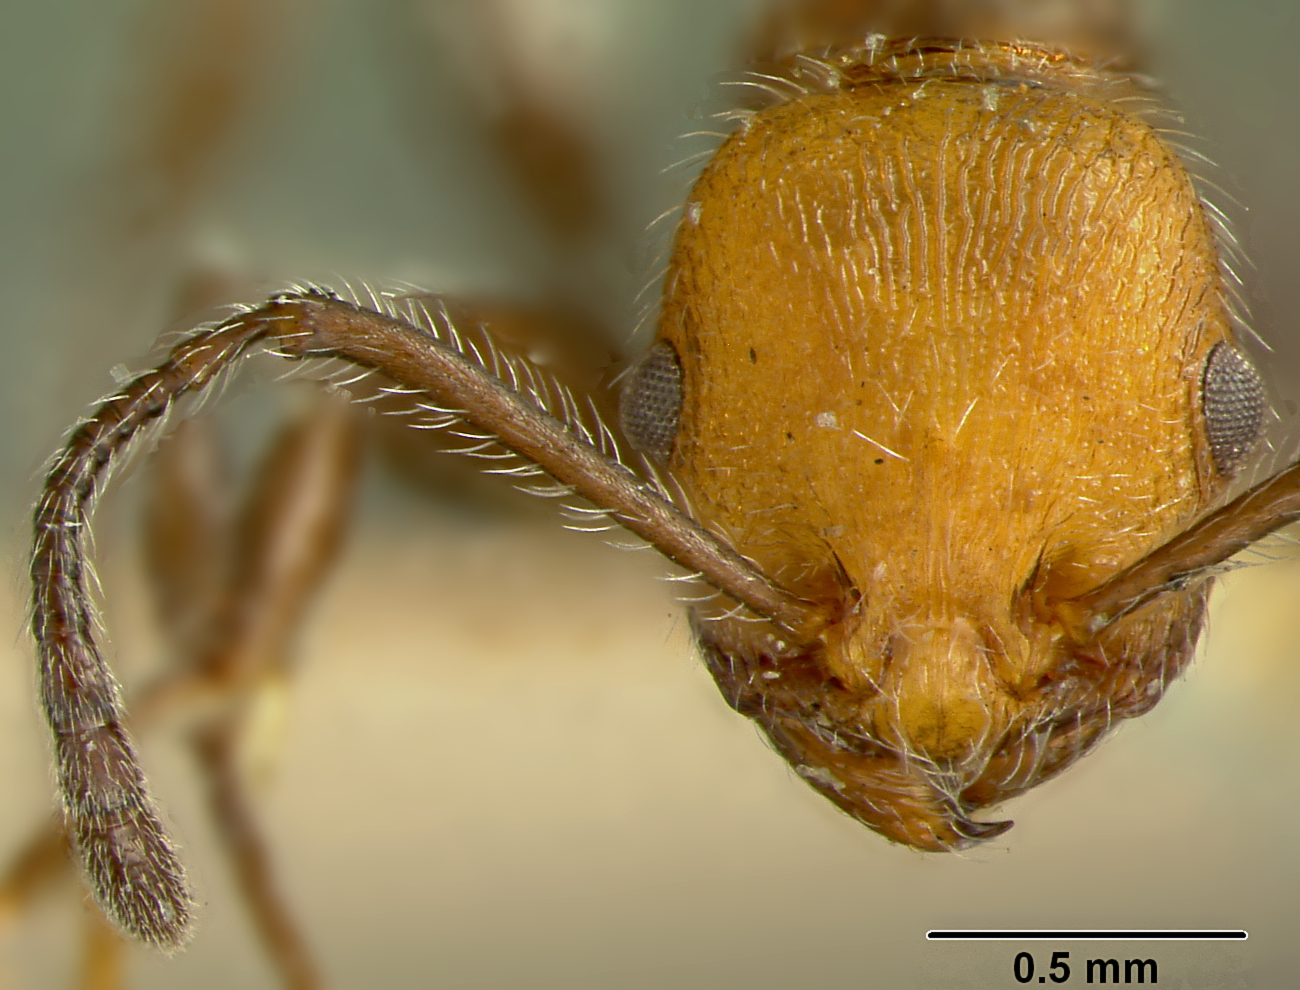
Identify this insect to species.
Macromischa sallei
